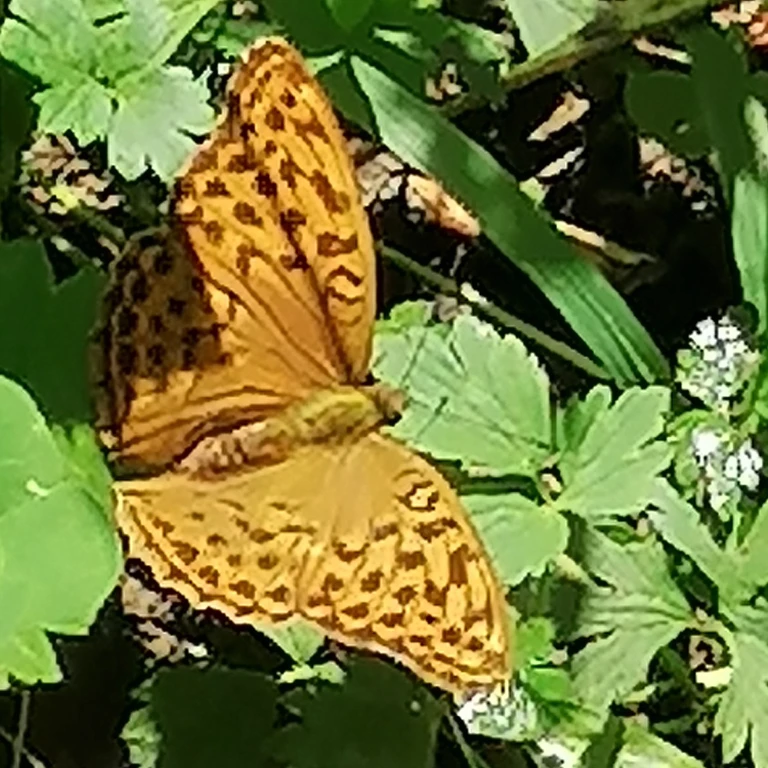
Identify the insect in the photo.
Argynnis paphia
